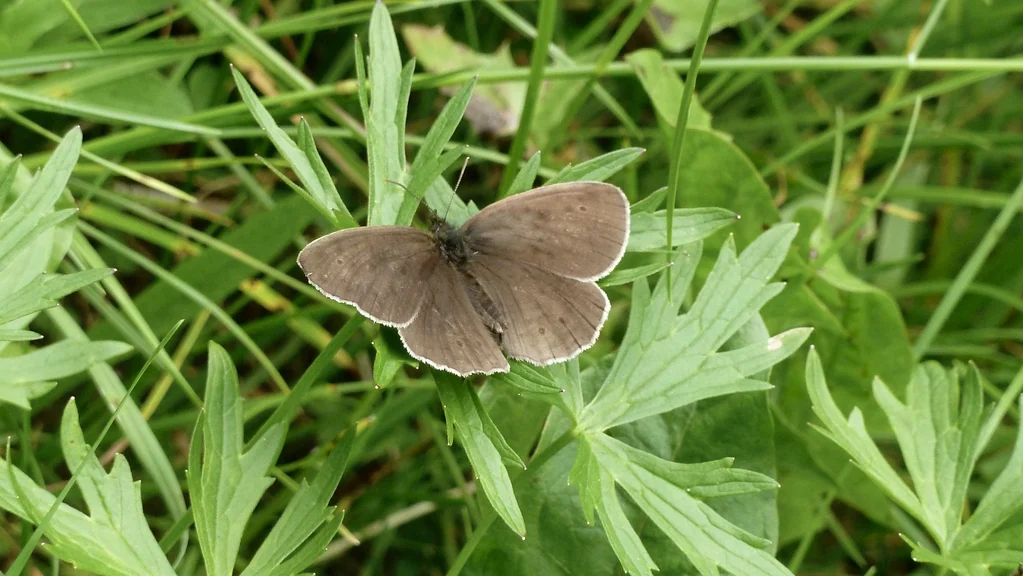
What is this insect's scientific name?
Maniola jurtina
